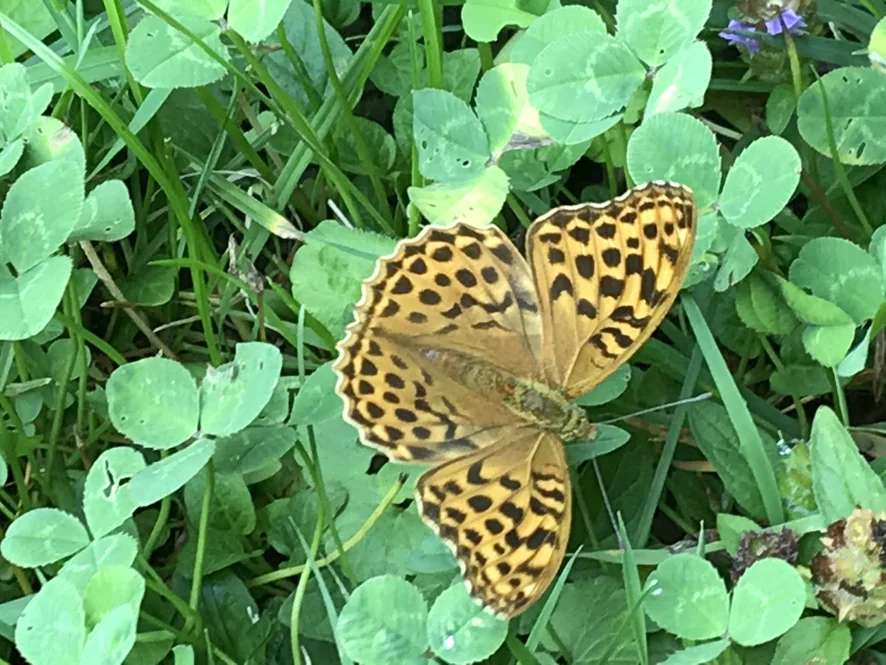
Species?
Argynnis paphia
